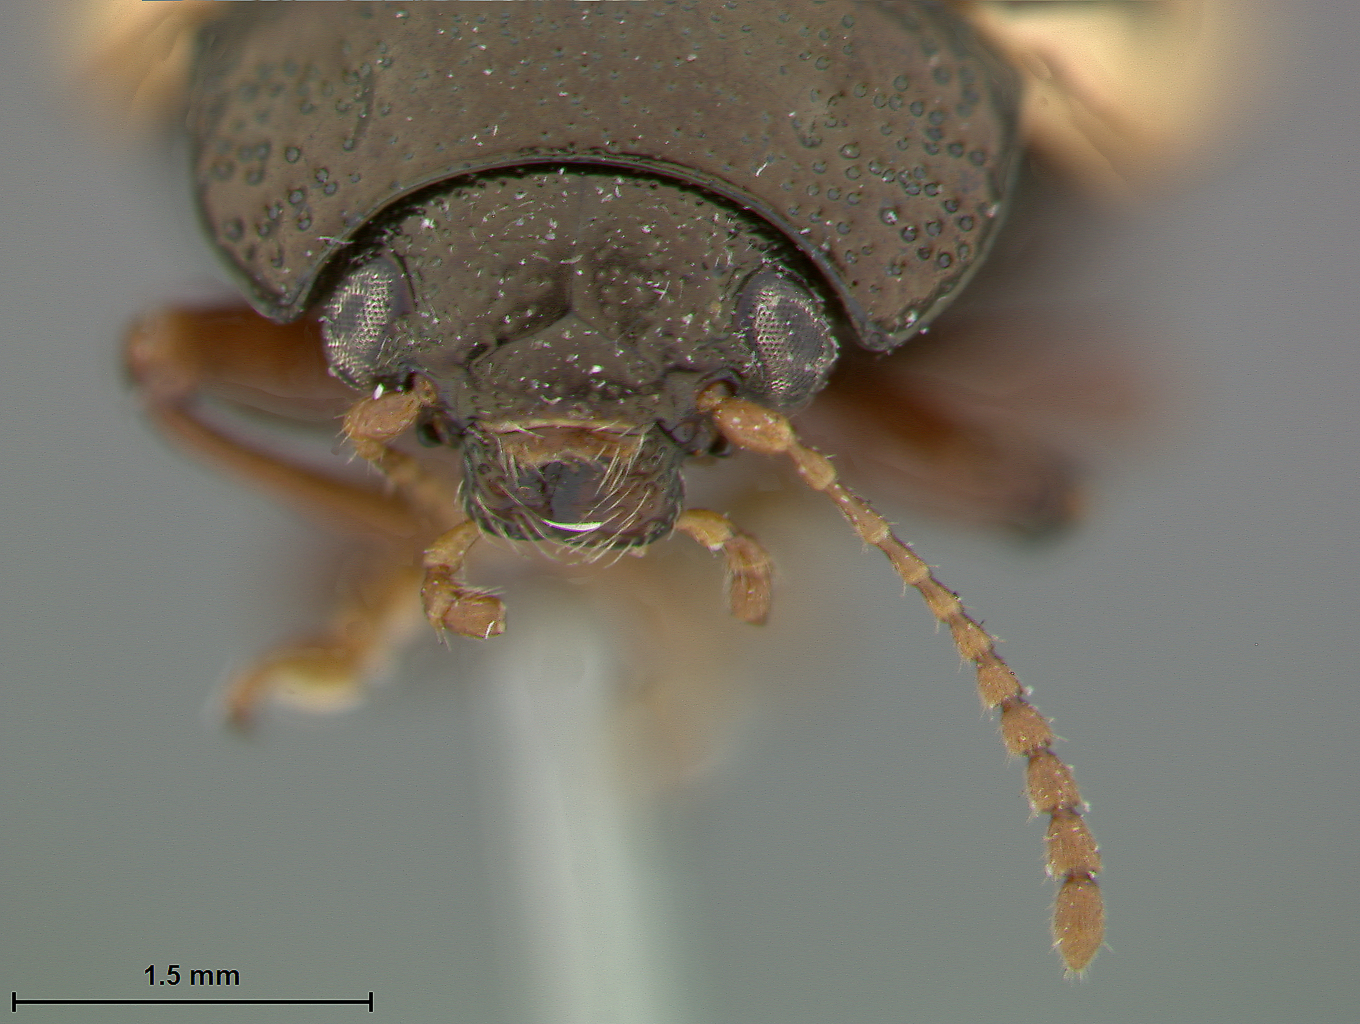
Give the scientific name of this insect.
Calligrapha rhoda
